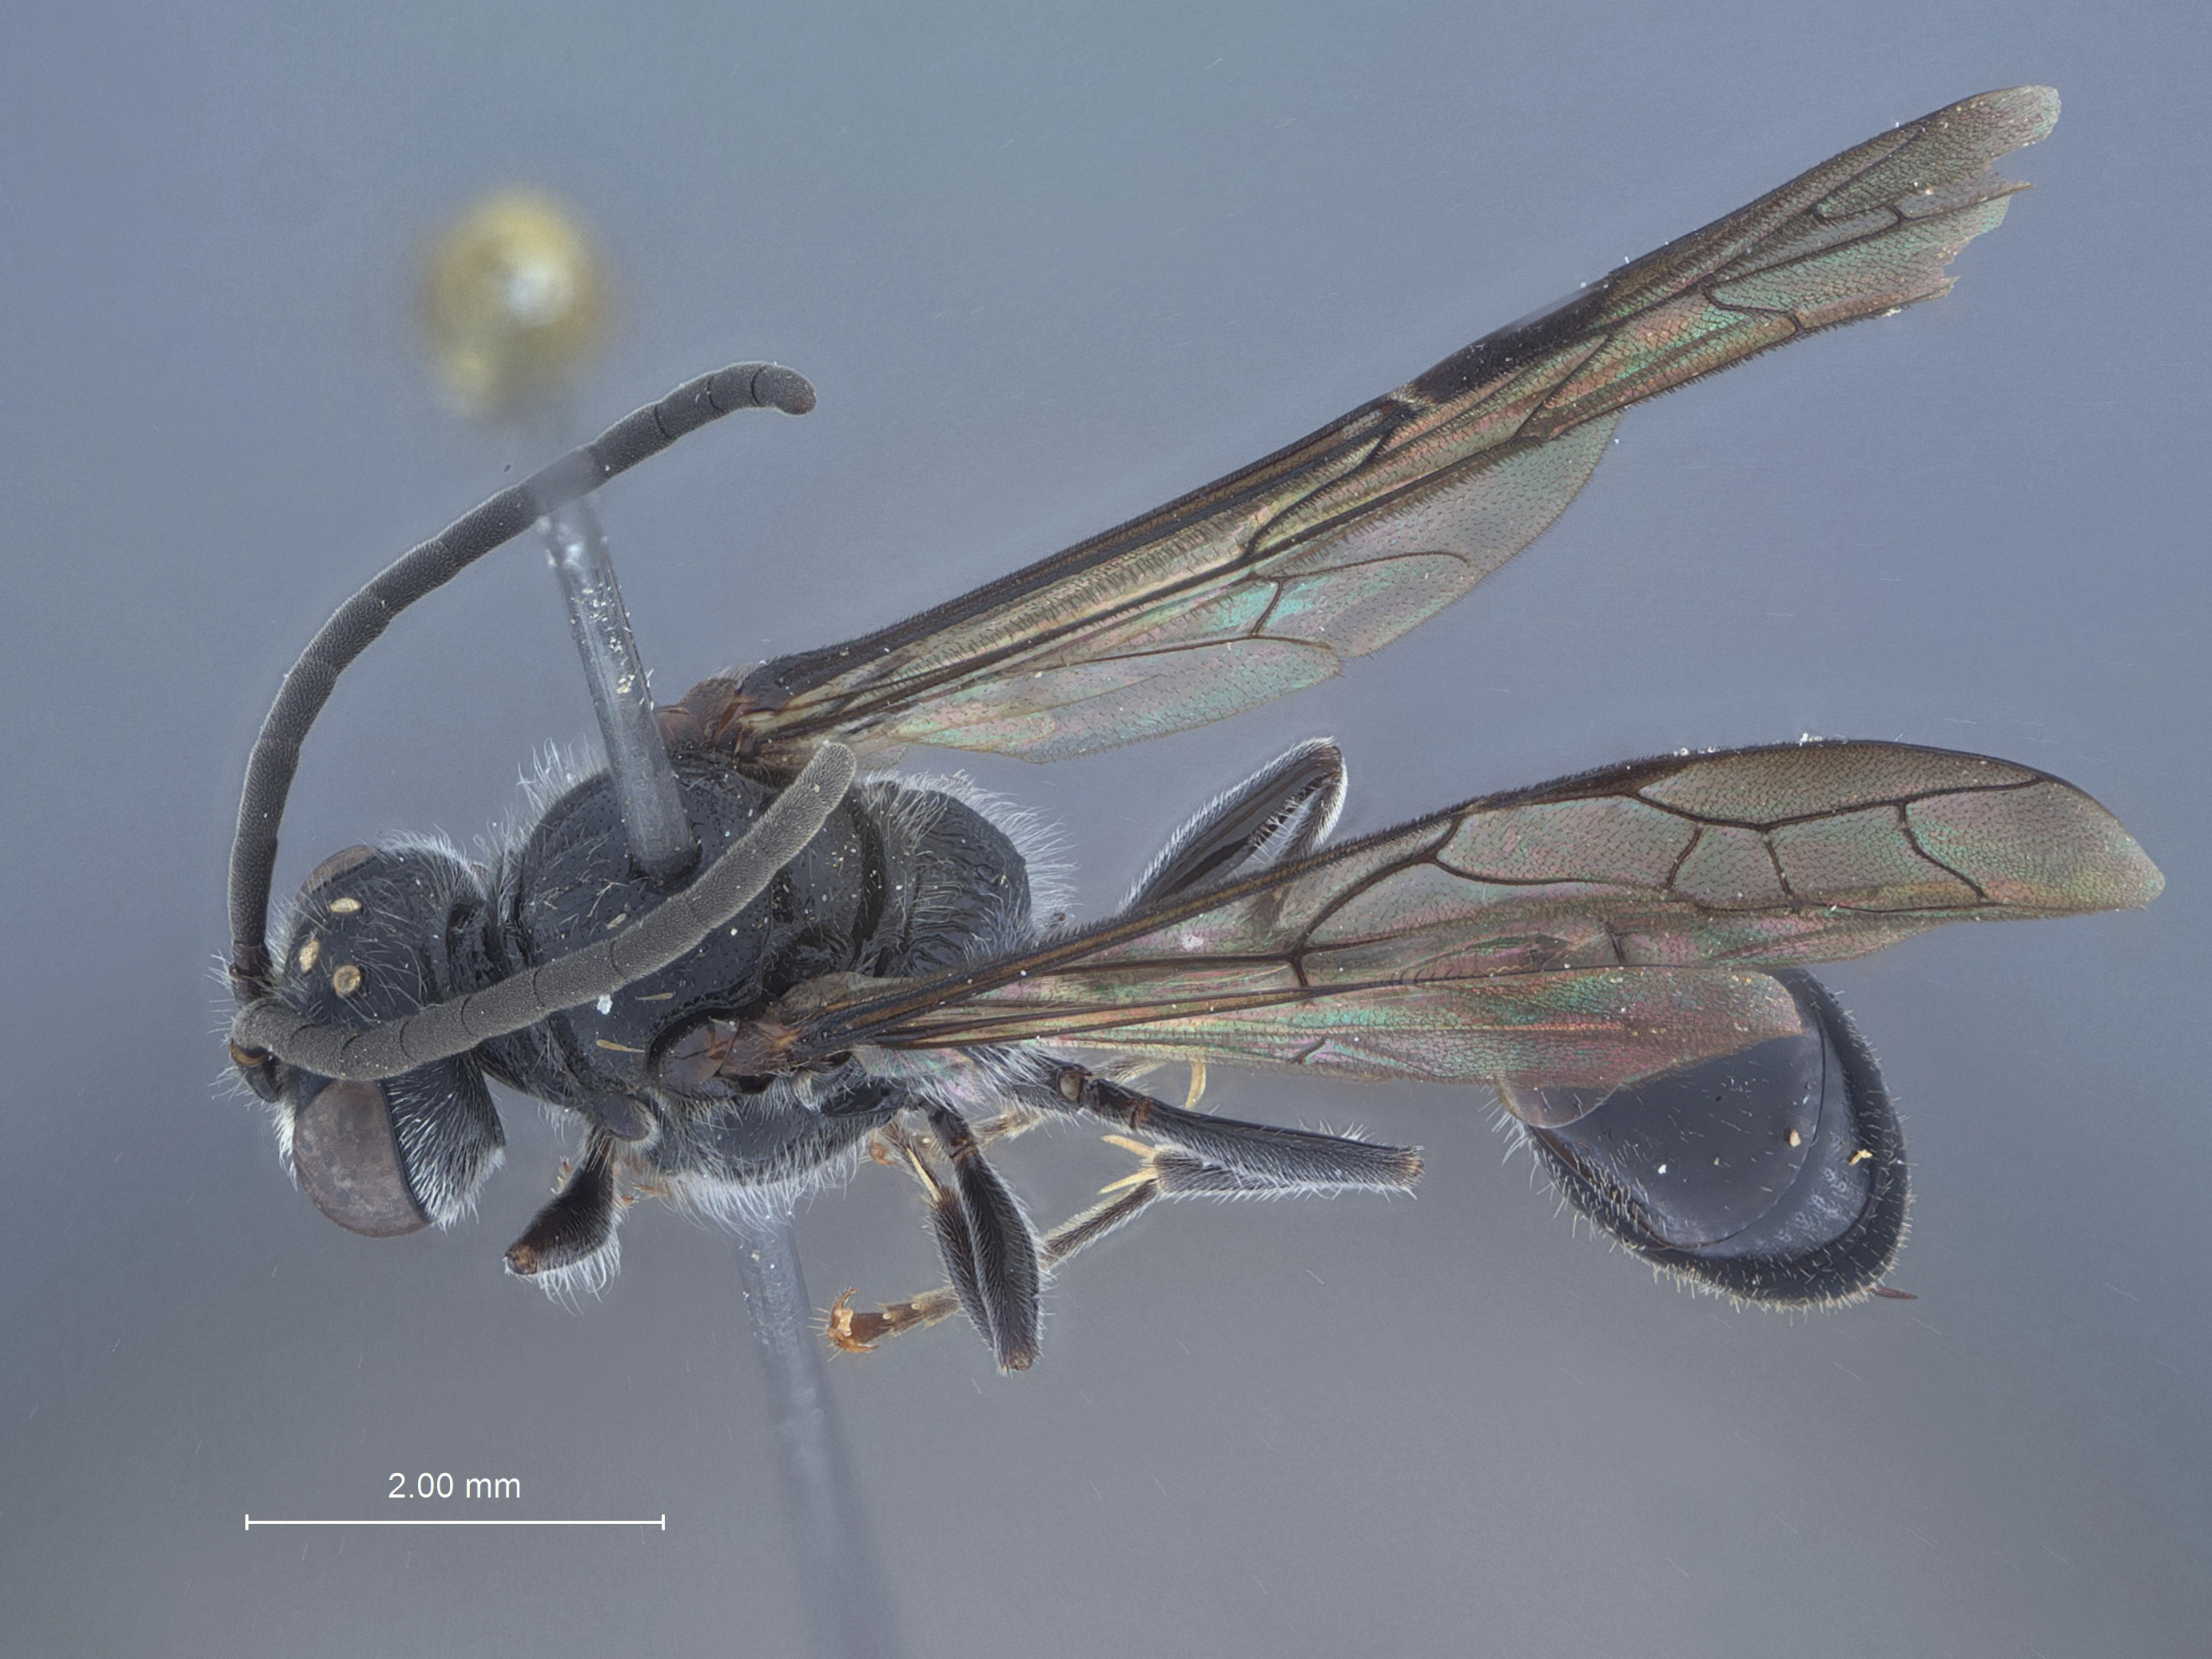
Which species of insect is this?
Psen bnun
